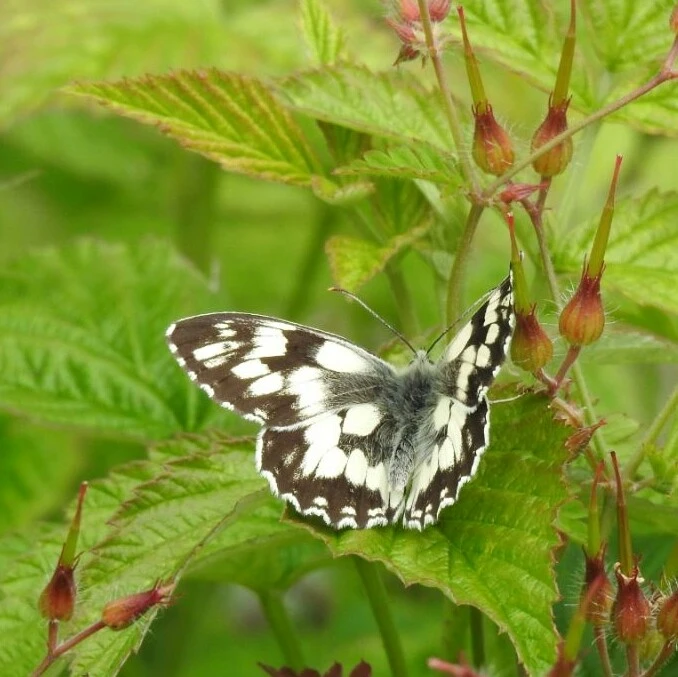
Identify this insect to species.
Melanargia galathea
